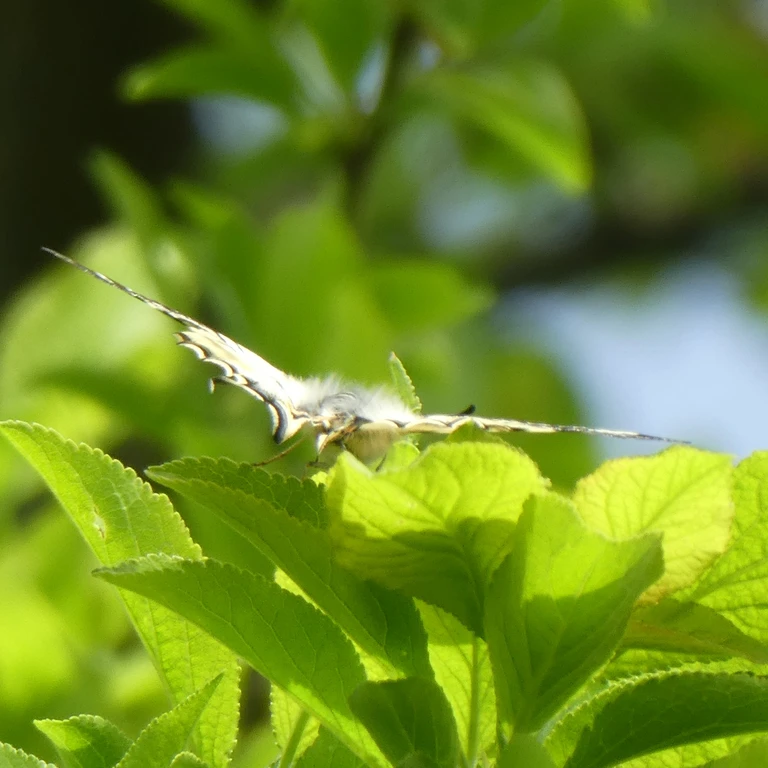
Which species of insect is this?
Iphiclides podalirius
